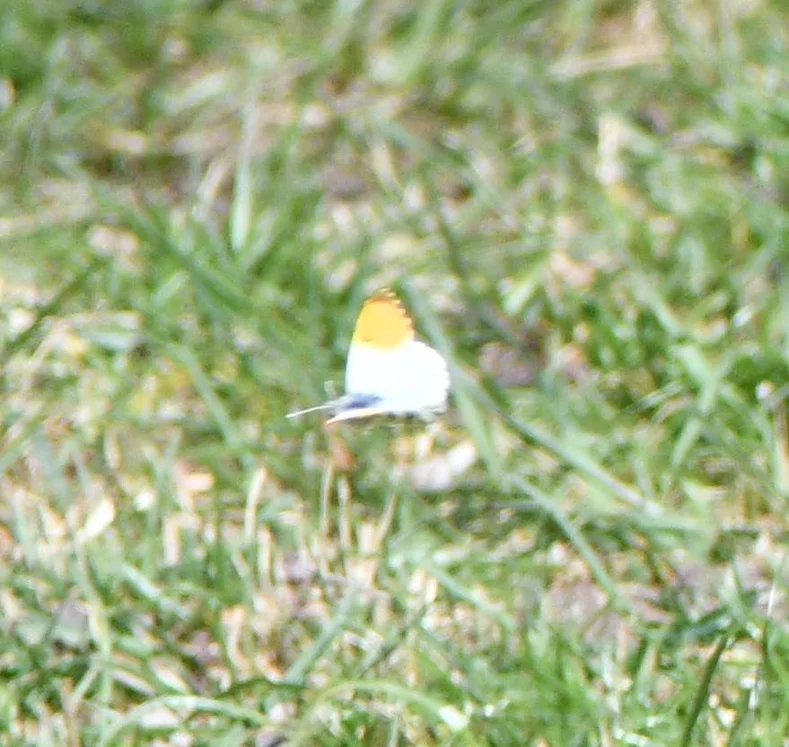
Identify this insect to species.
Anthocharis cardamines
